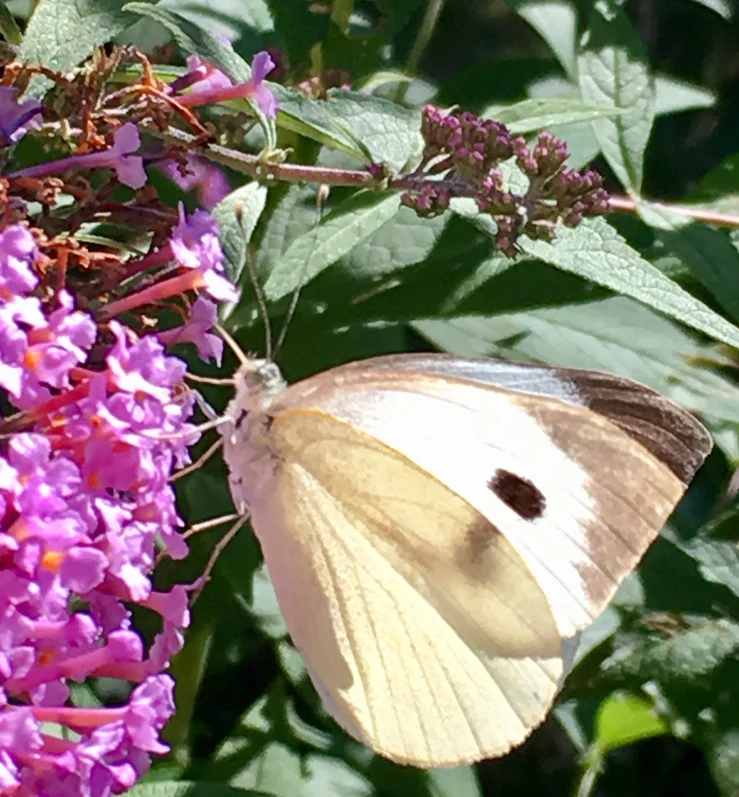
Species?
Pieris brassicae
